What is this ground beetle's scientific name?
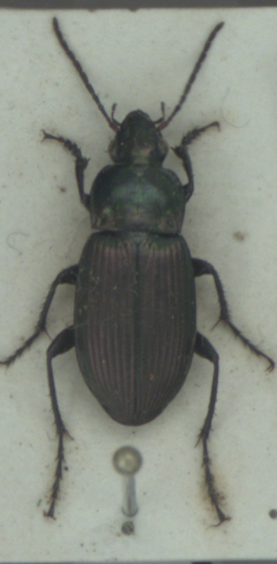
Poecilus cupreus
